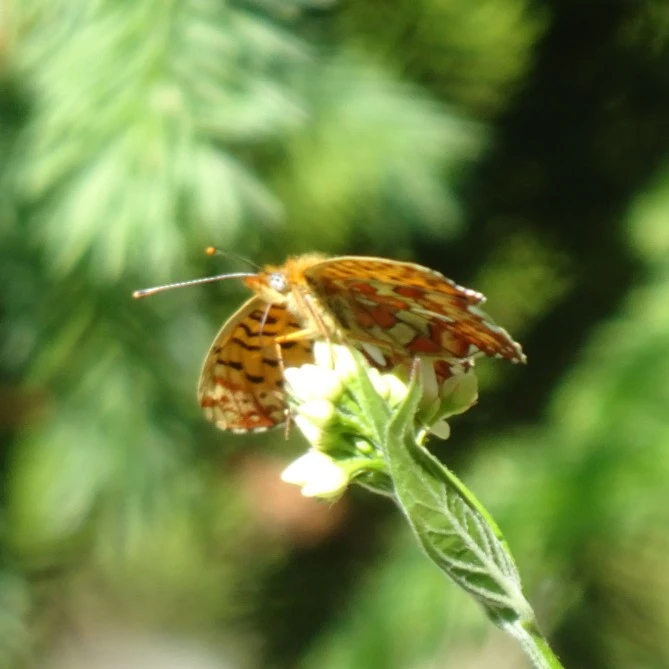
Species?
Boloria euphrosyne (also Clossiana euphrosyne)
